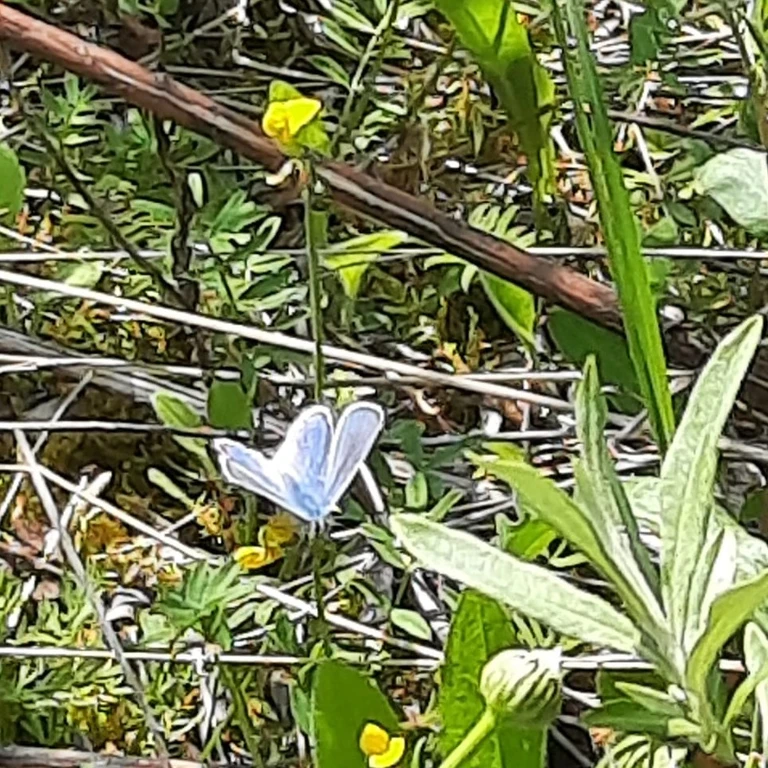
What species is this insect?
Lysandra bellargus
